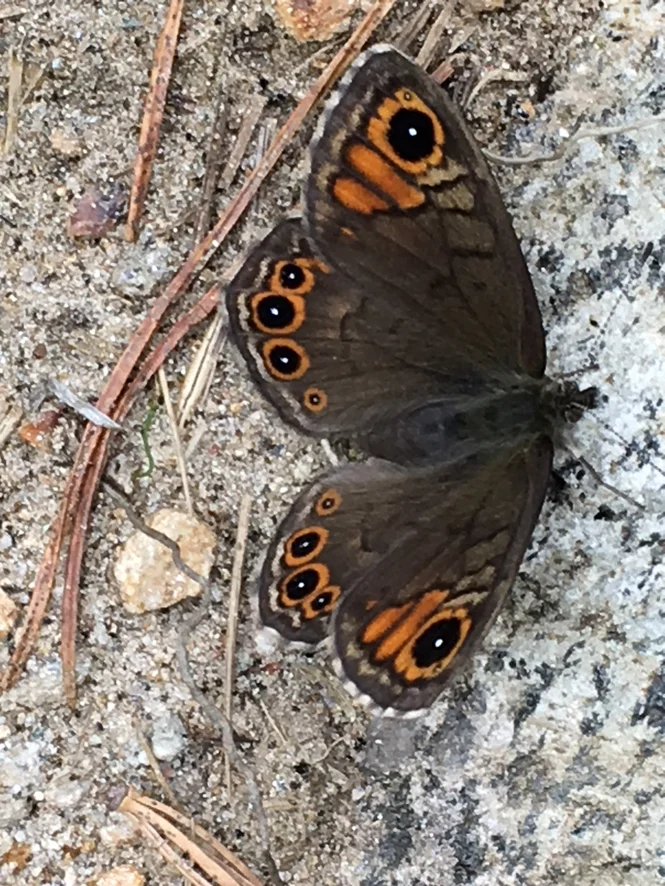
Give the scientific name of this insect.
Lasiommata petropolitana (also Pararge petropolitana)
